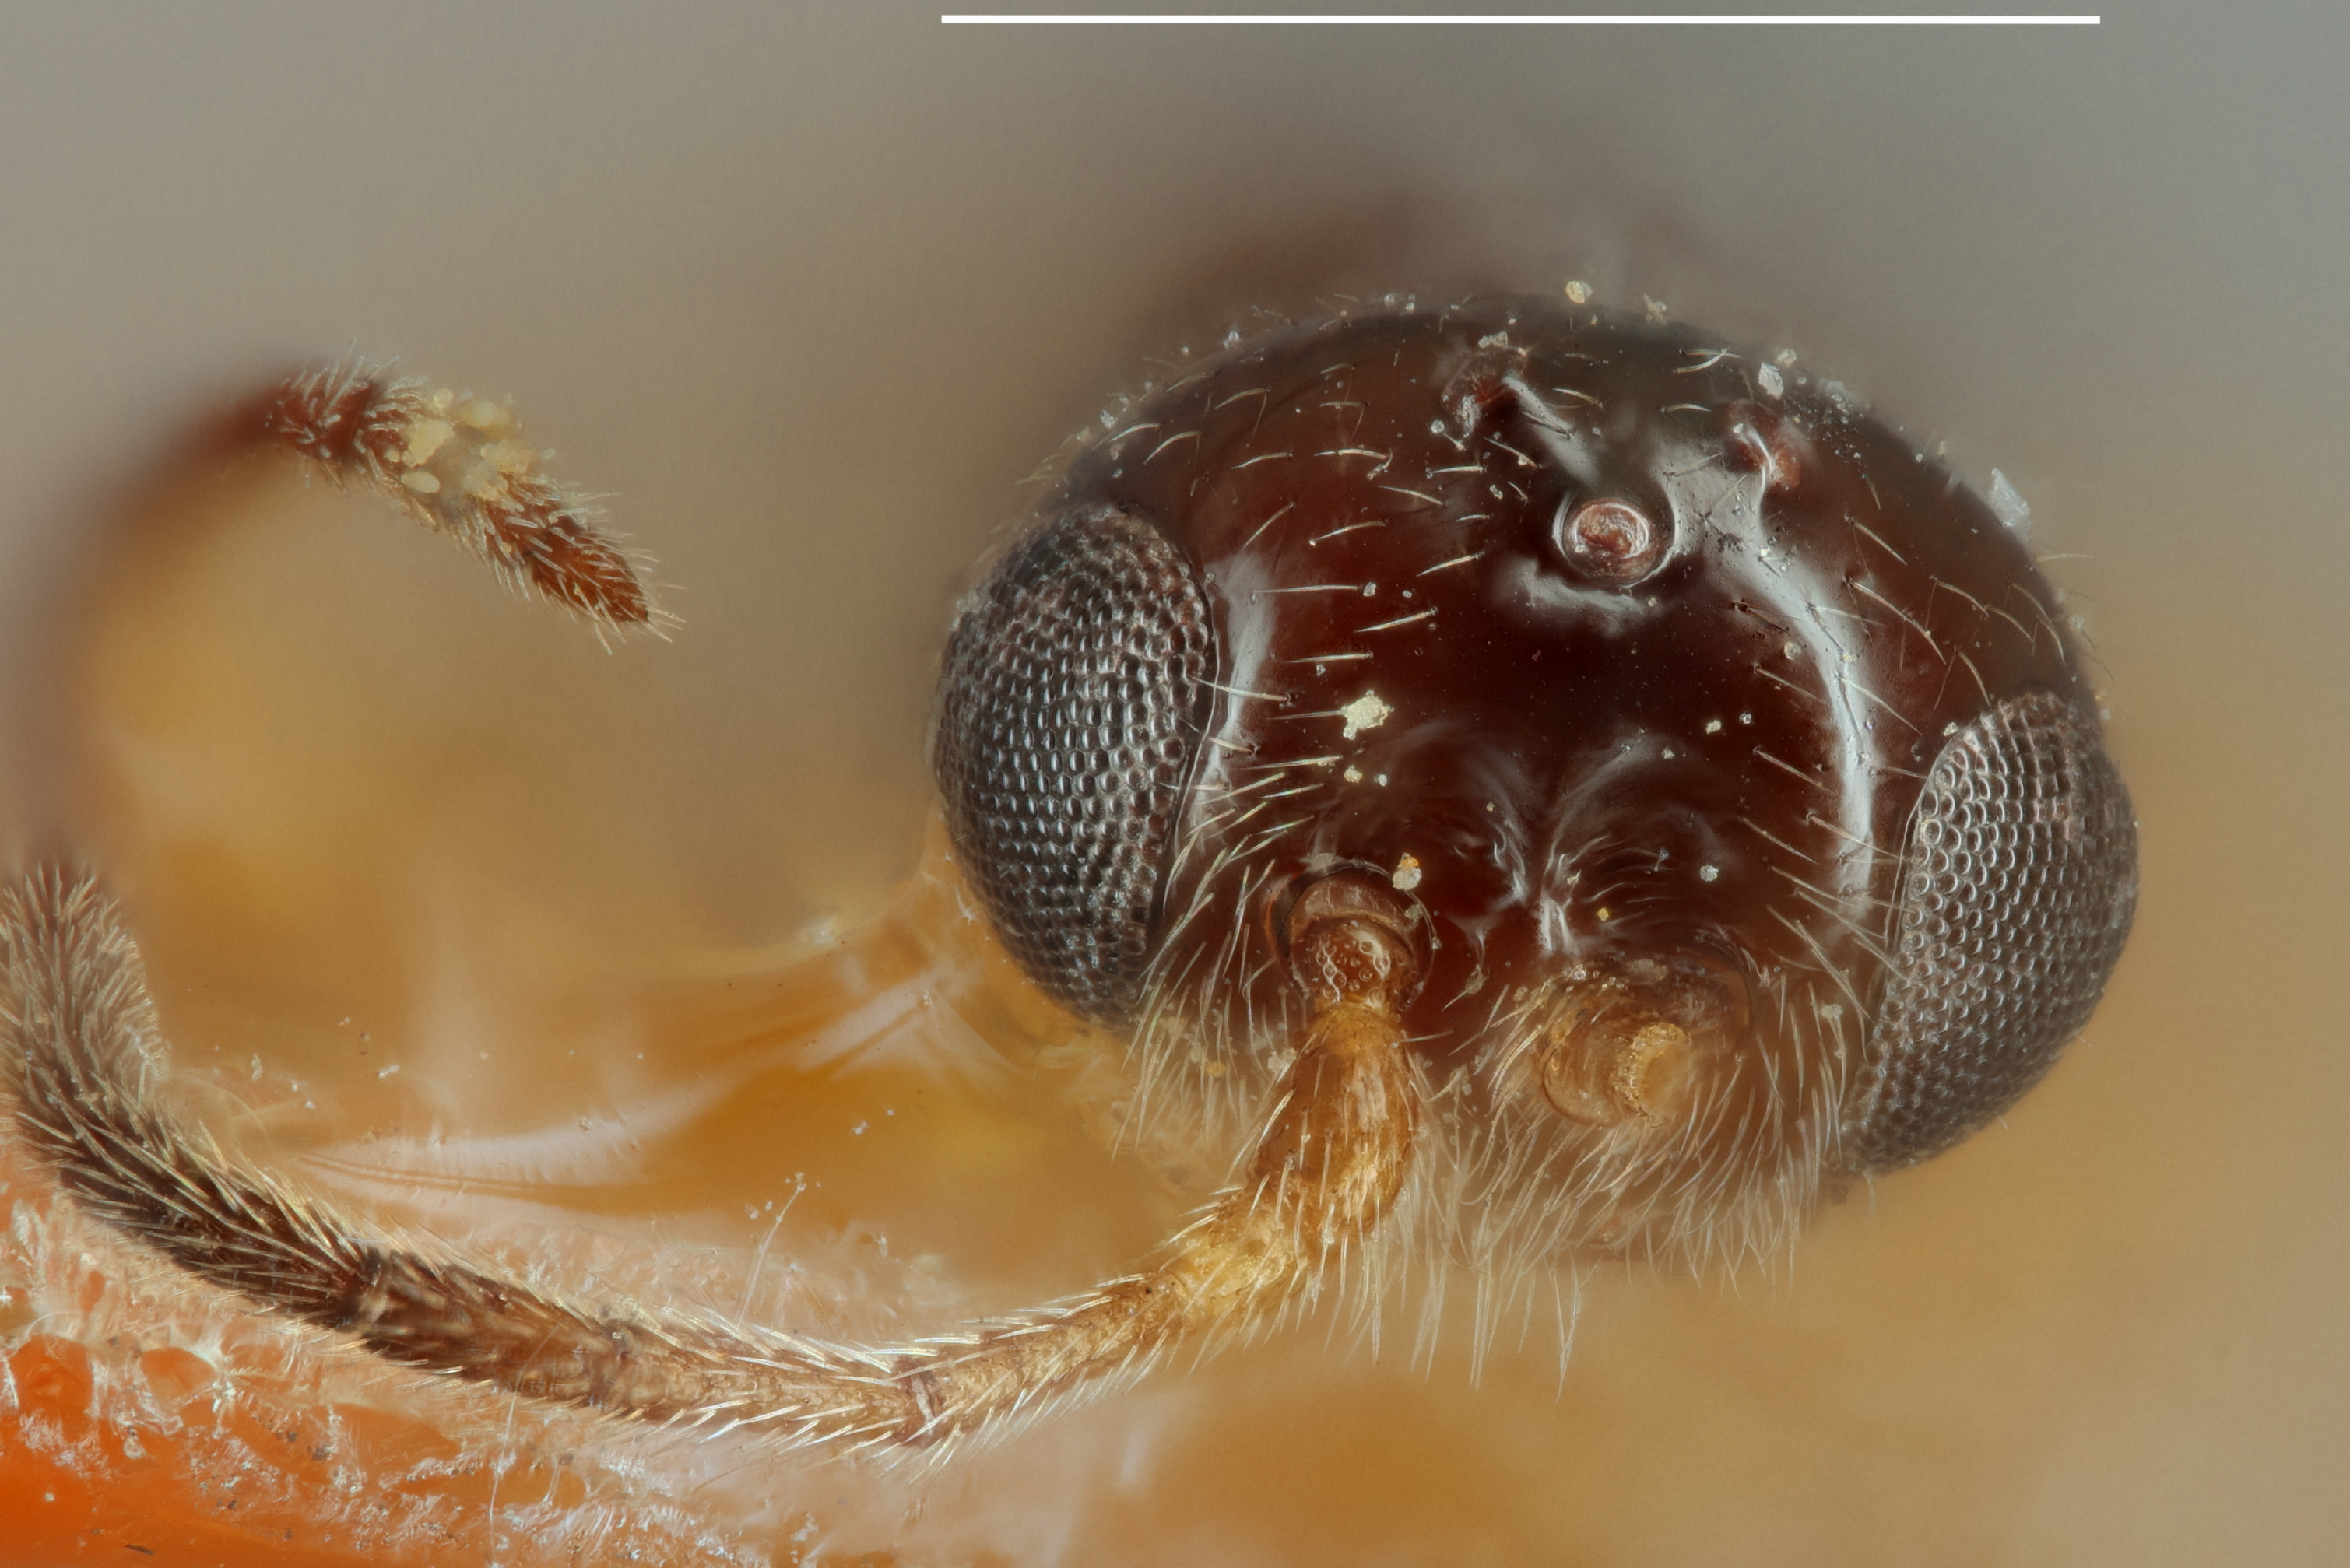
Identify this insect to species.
Triaspis abditiva
